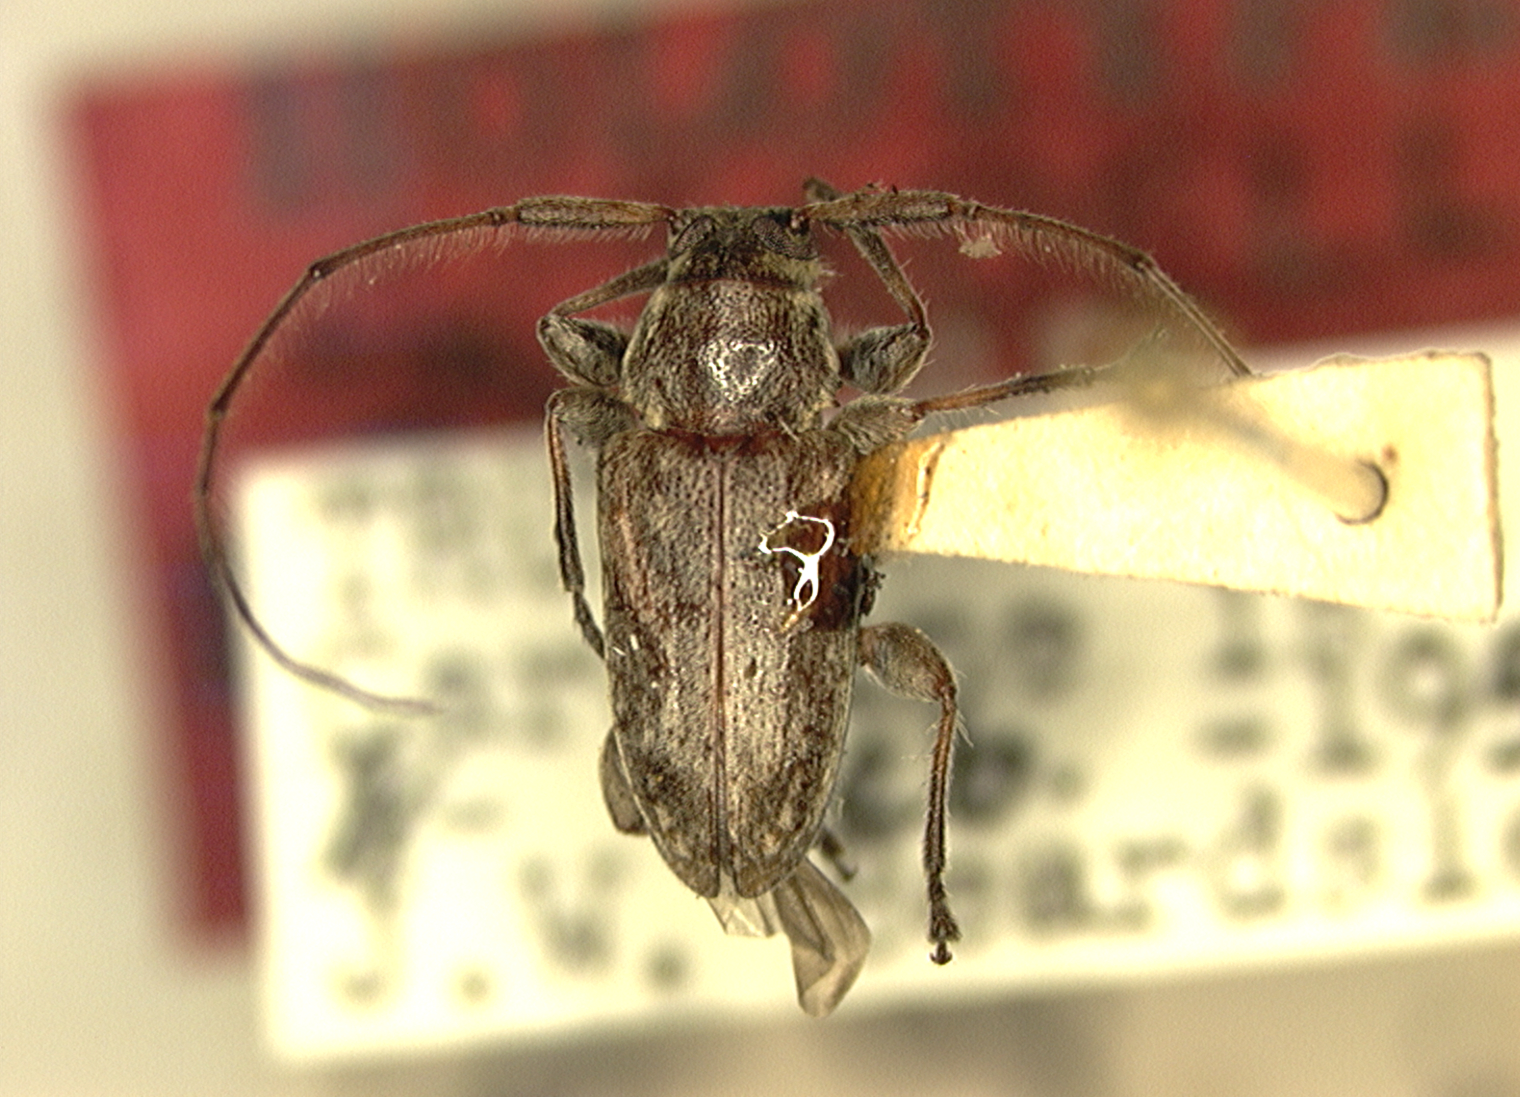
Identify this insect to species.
Sciadella argentipleura (also Miaena argentipleura)
